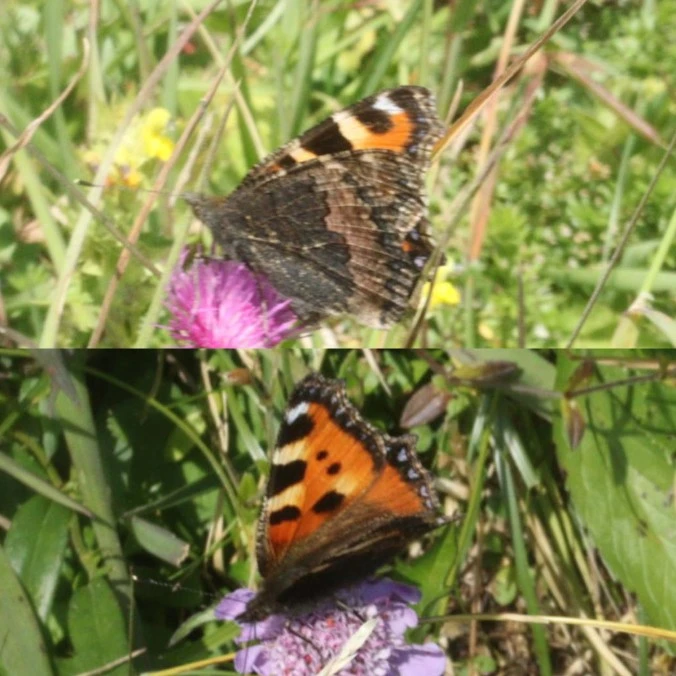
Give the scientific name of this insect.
Aglais urticae
